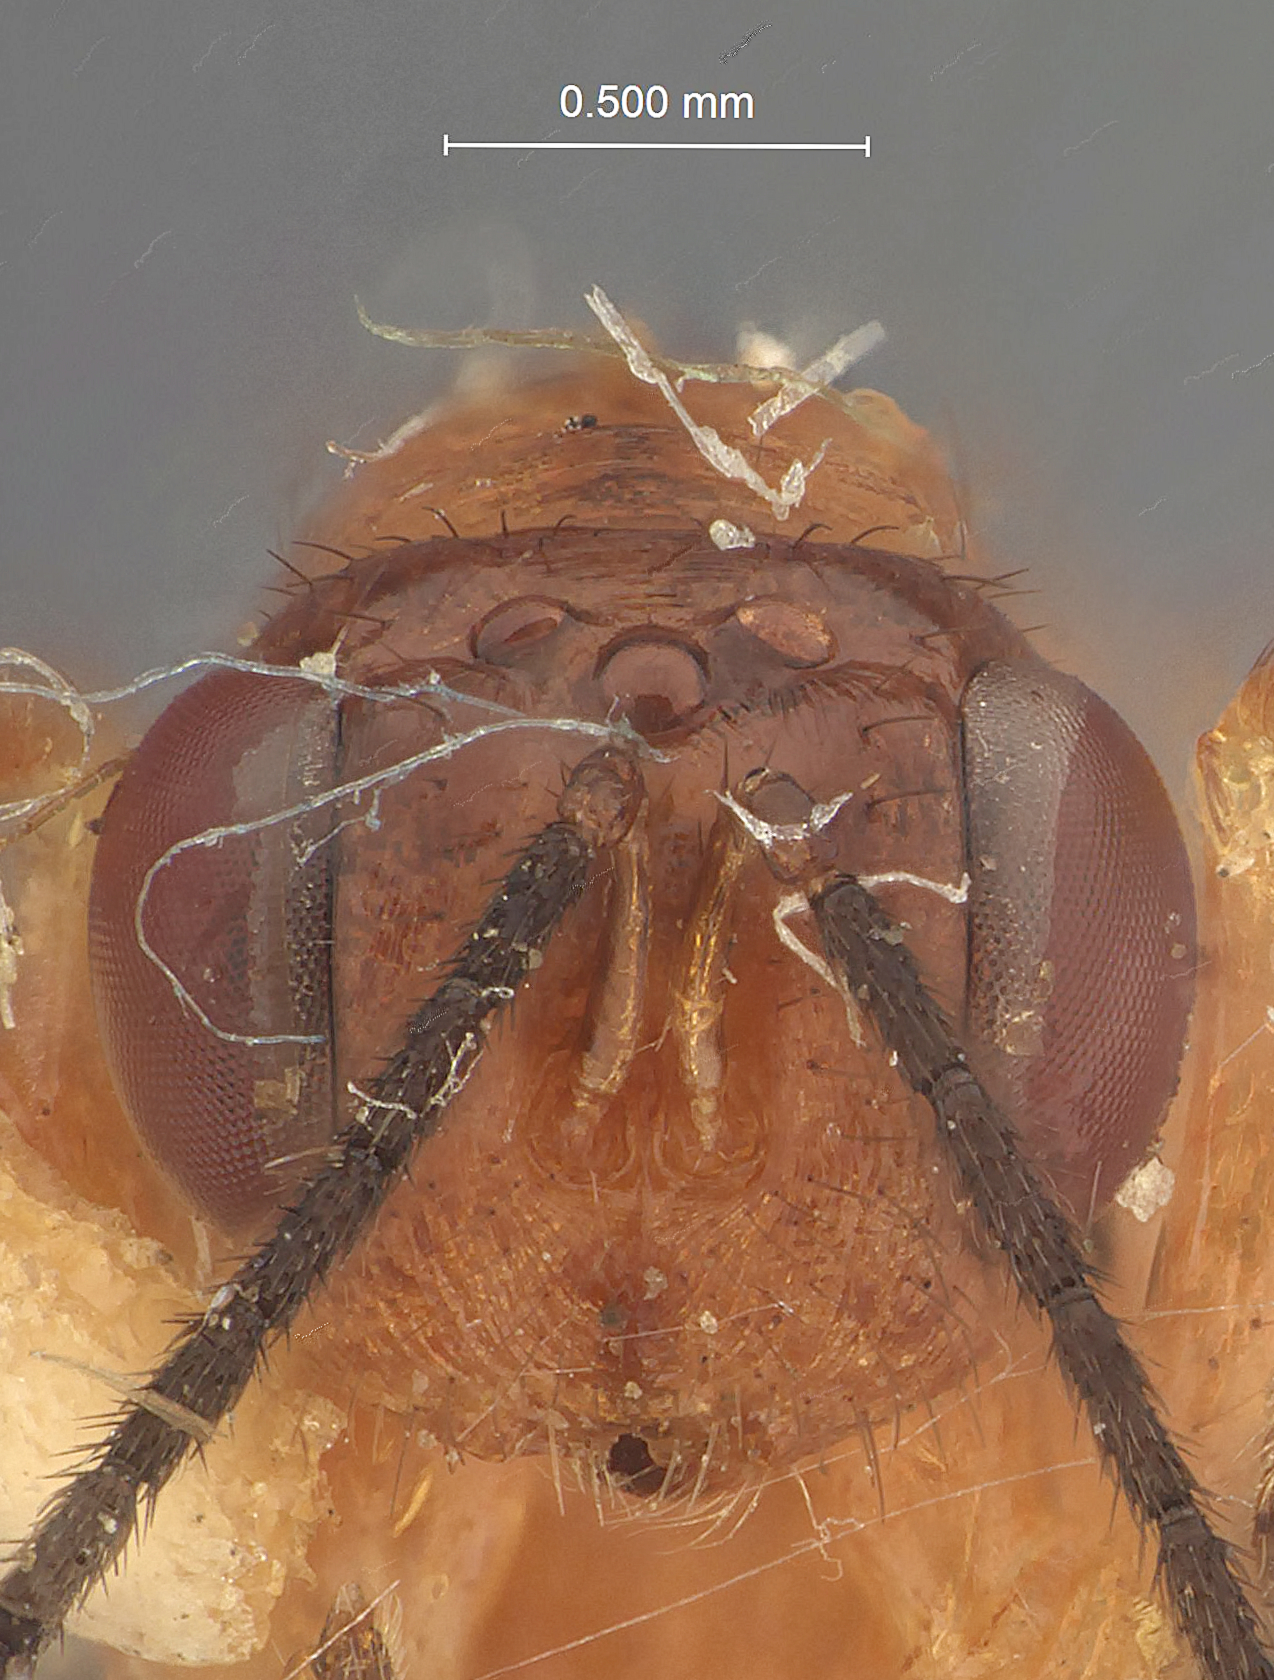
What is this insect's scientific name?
Pulvilligera solomonensis
